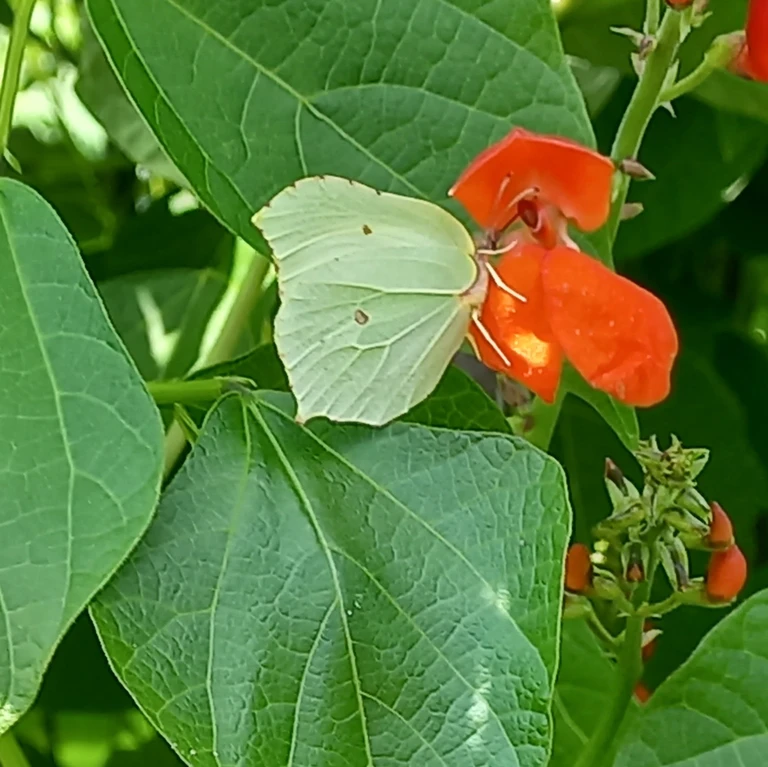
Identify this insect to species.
Gonepteryx rhamni
